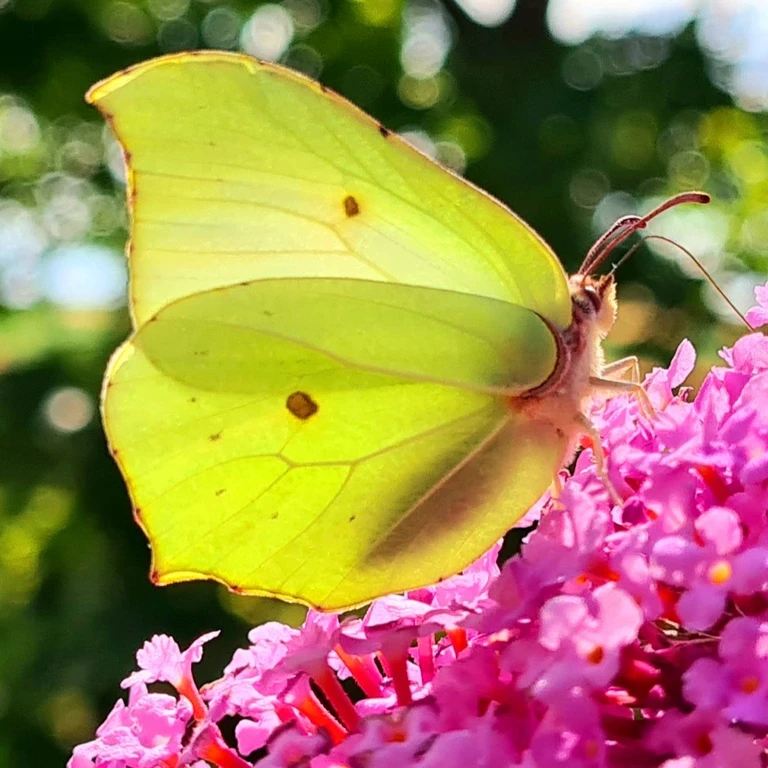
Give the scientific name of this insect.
Gonepteryx rhamni
